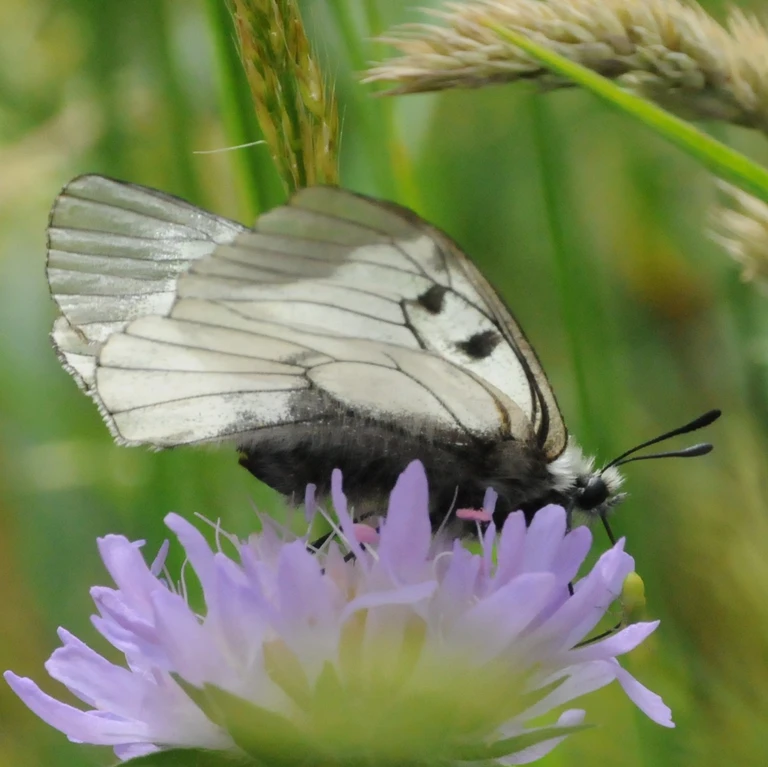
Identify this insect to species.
Parnassius mnemosyne
